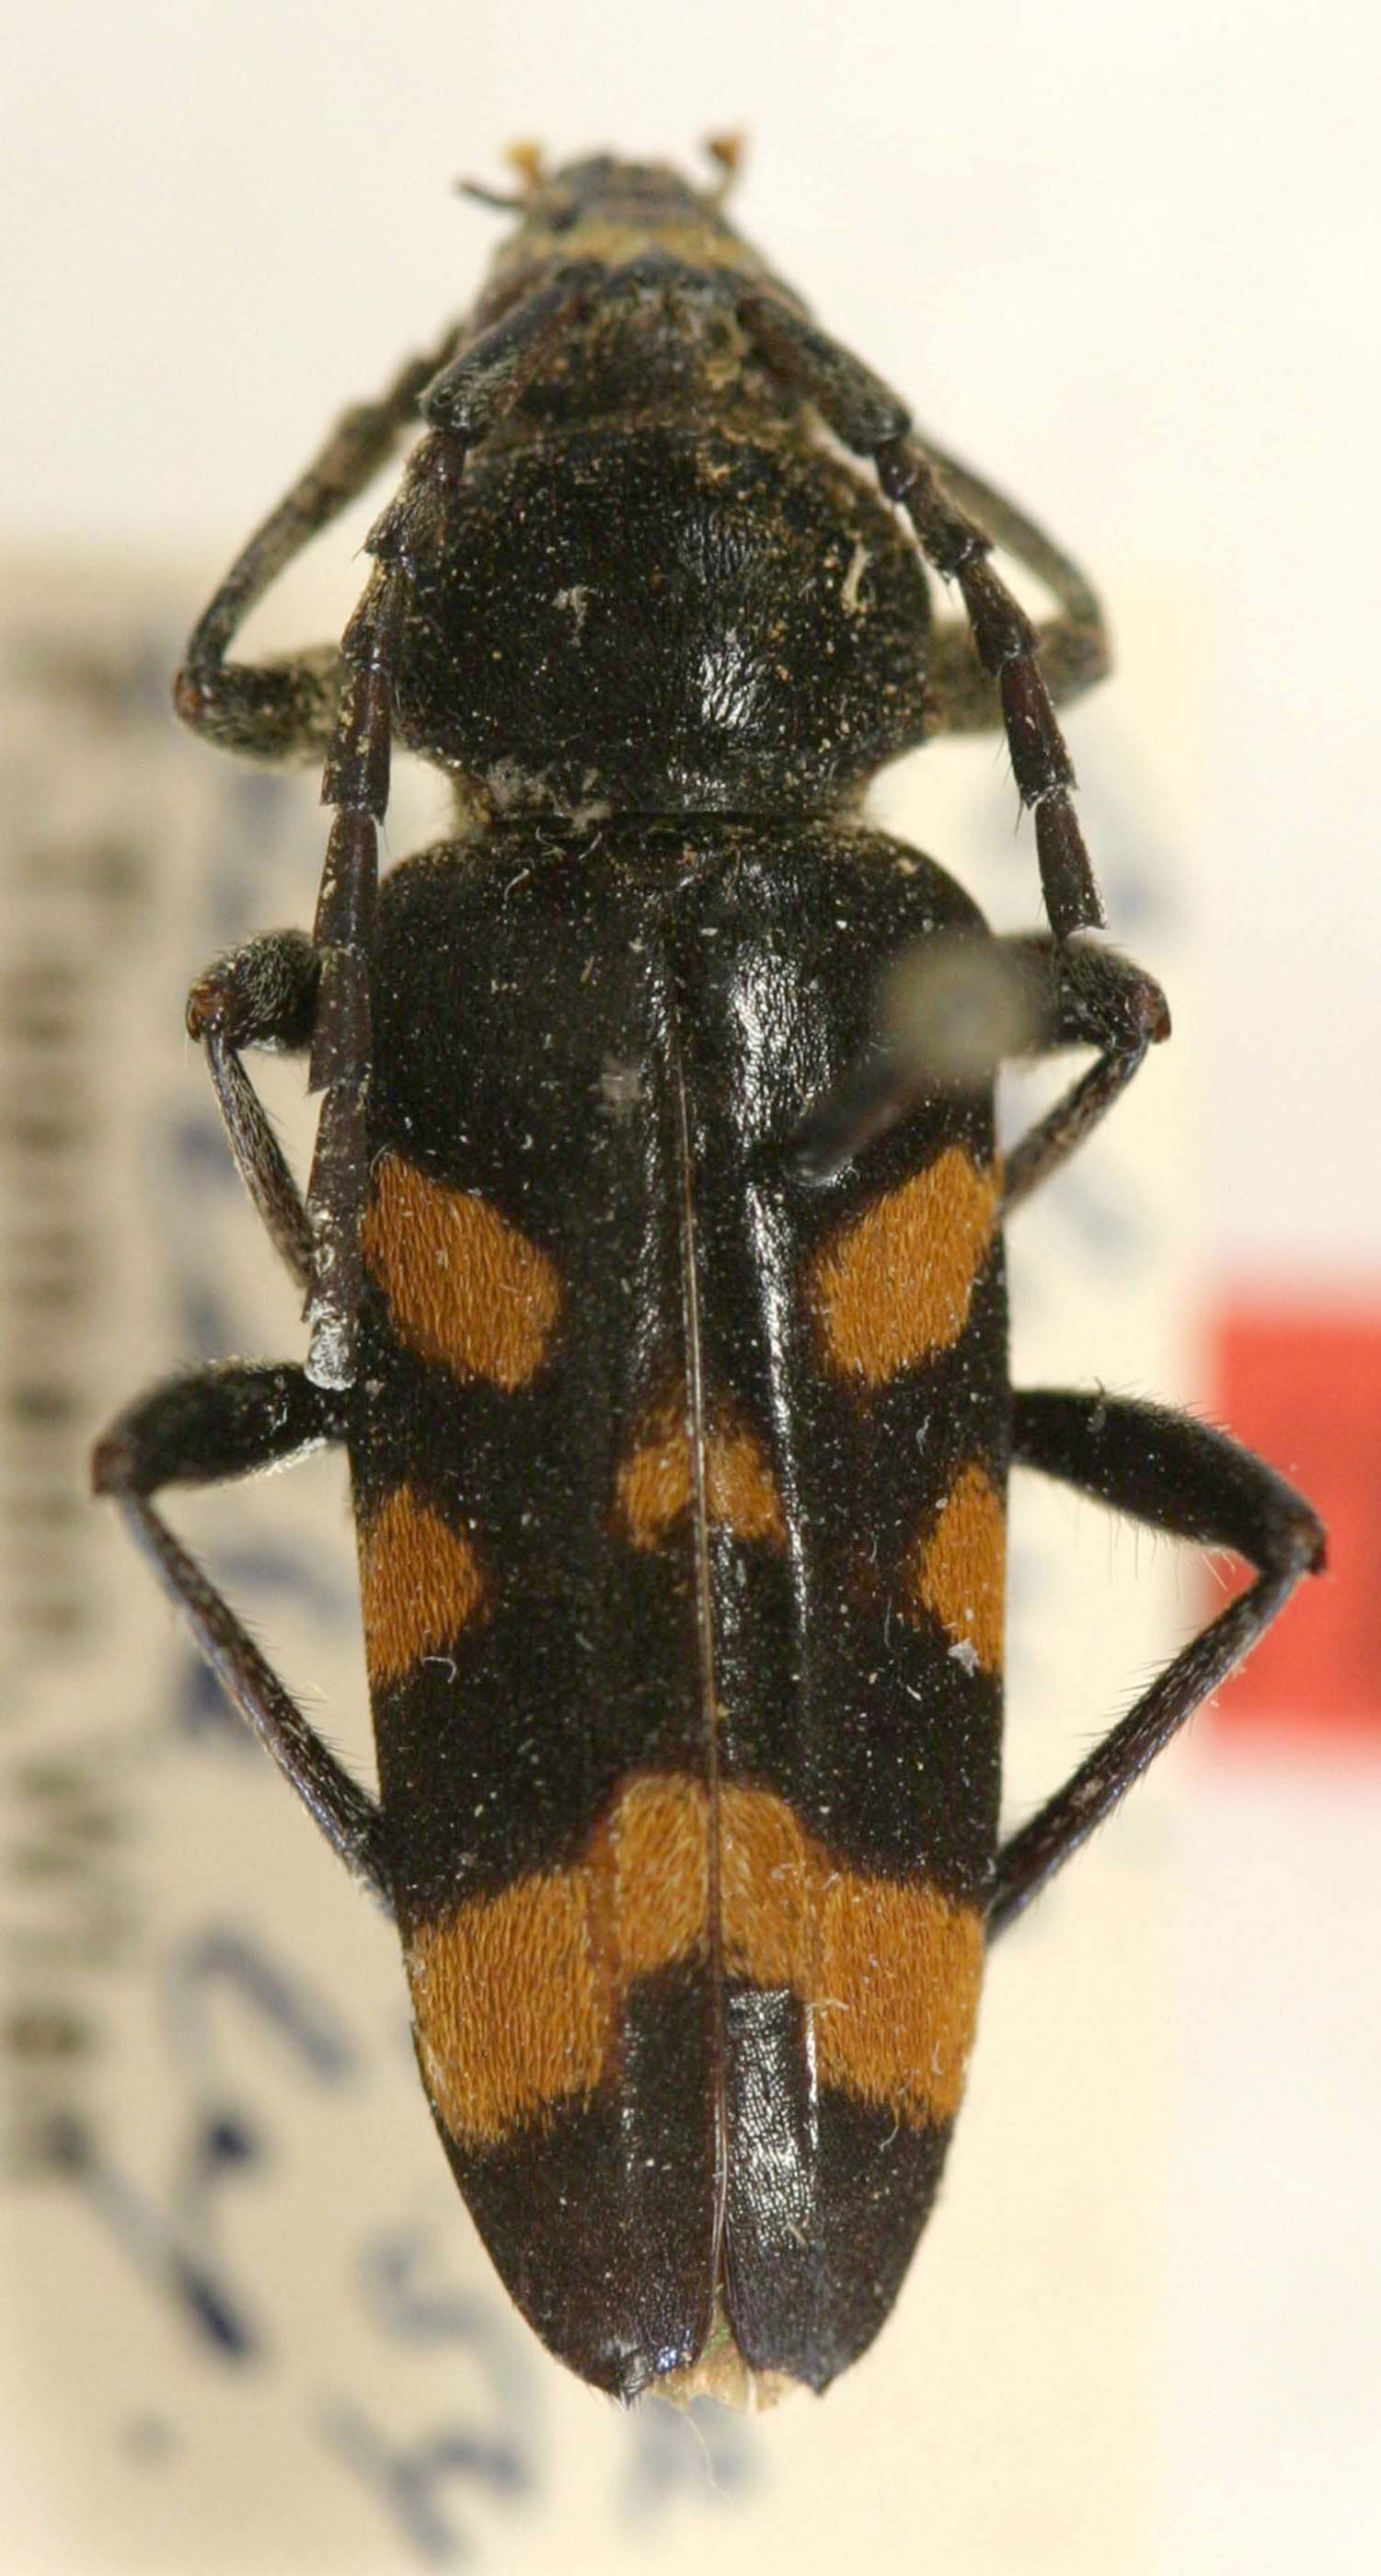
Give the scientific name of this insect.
Megacyllene mellyi
